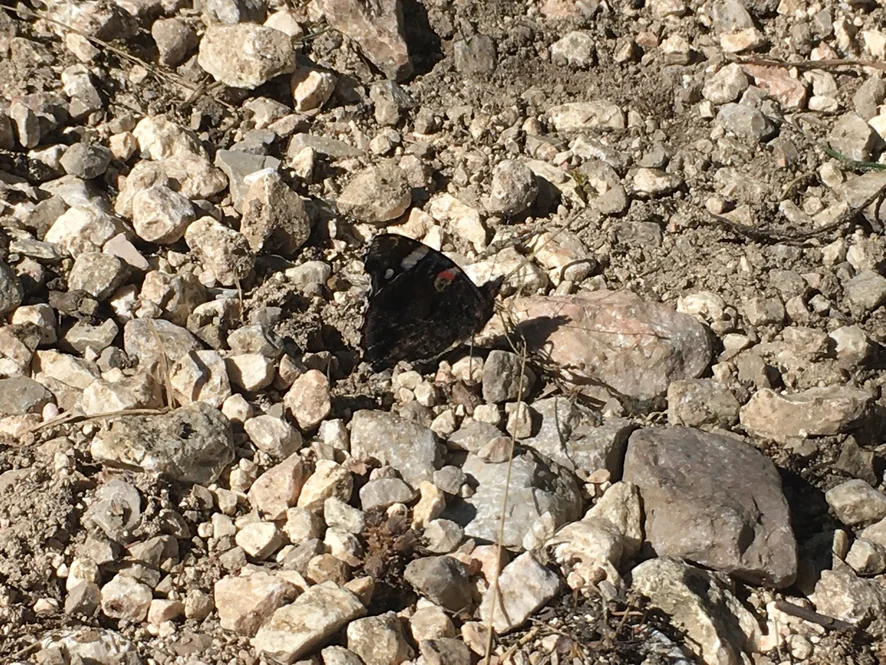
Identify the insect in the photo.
Vanessa atalanta
